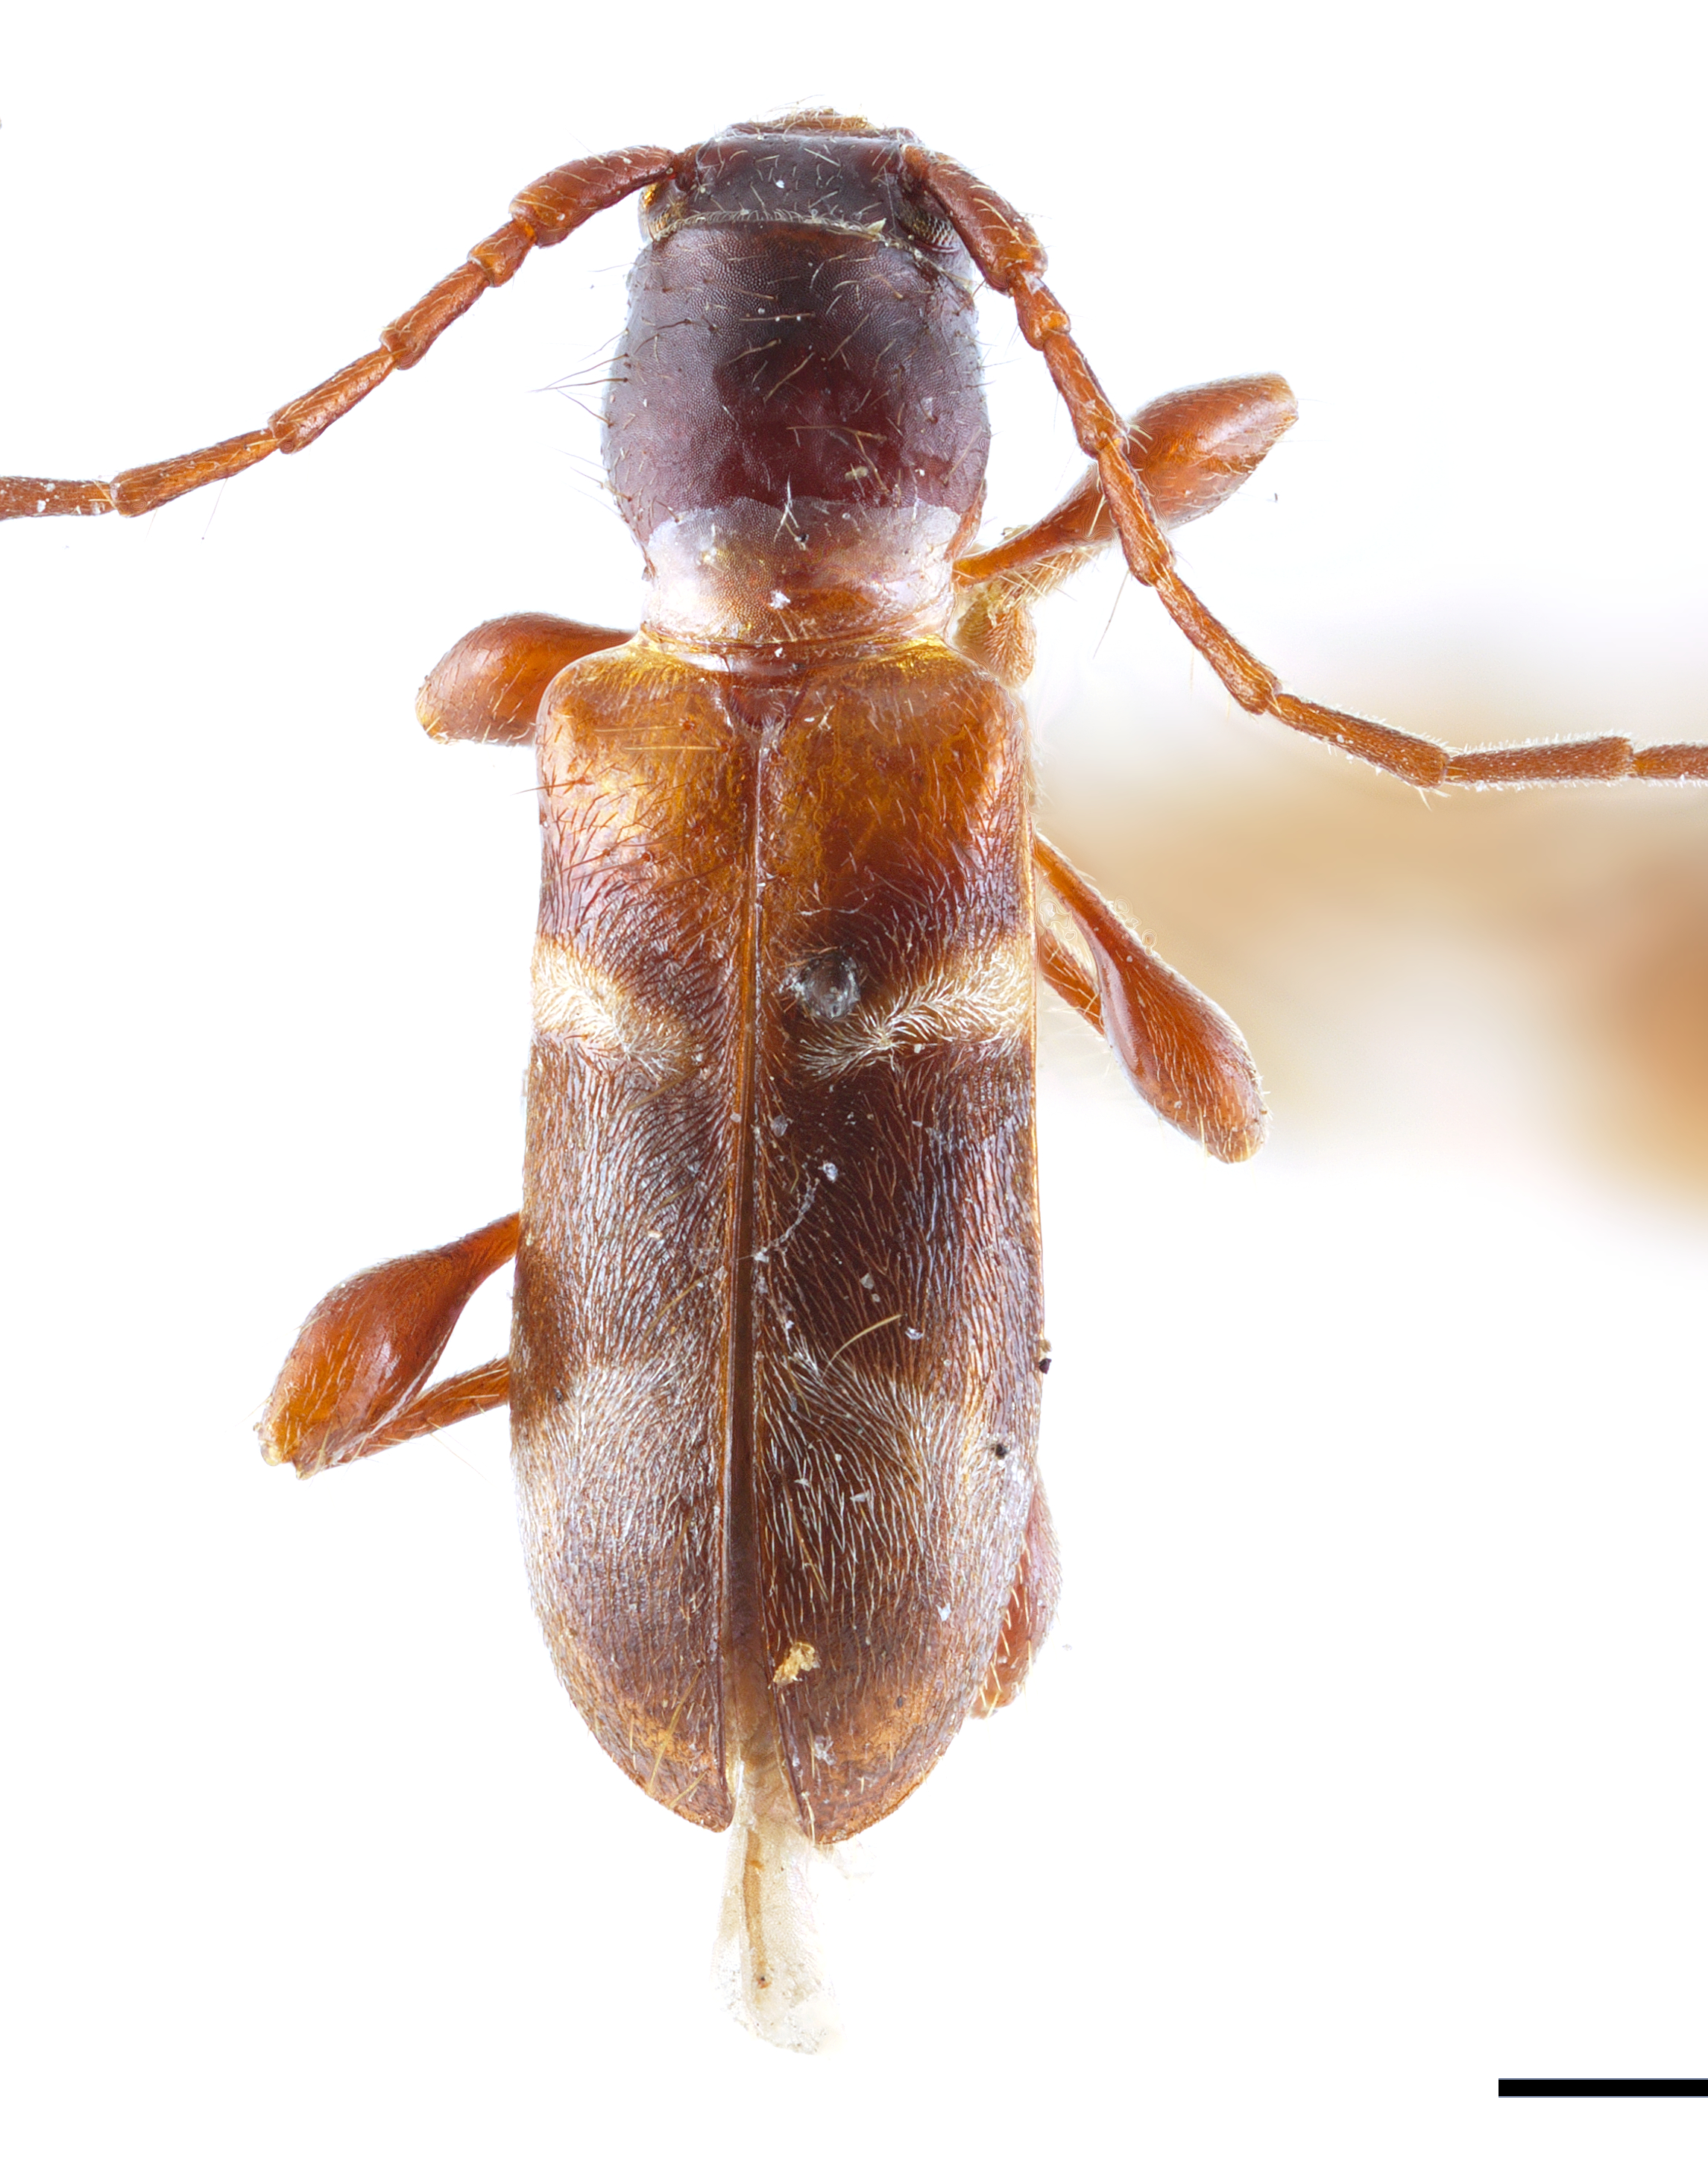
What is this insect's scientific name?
Eumichthus oedipus
